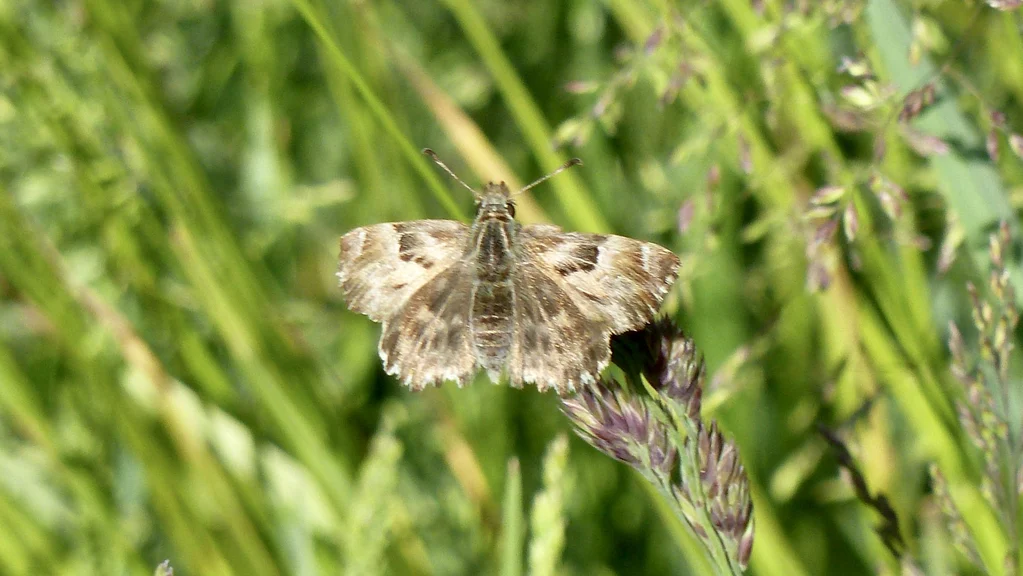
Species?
Carcharodus alceae
